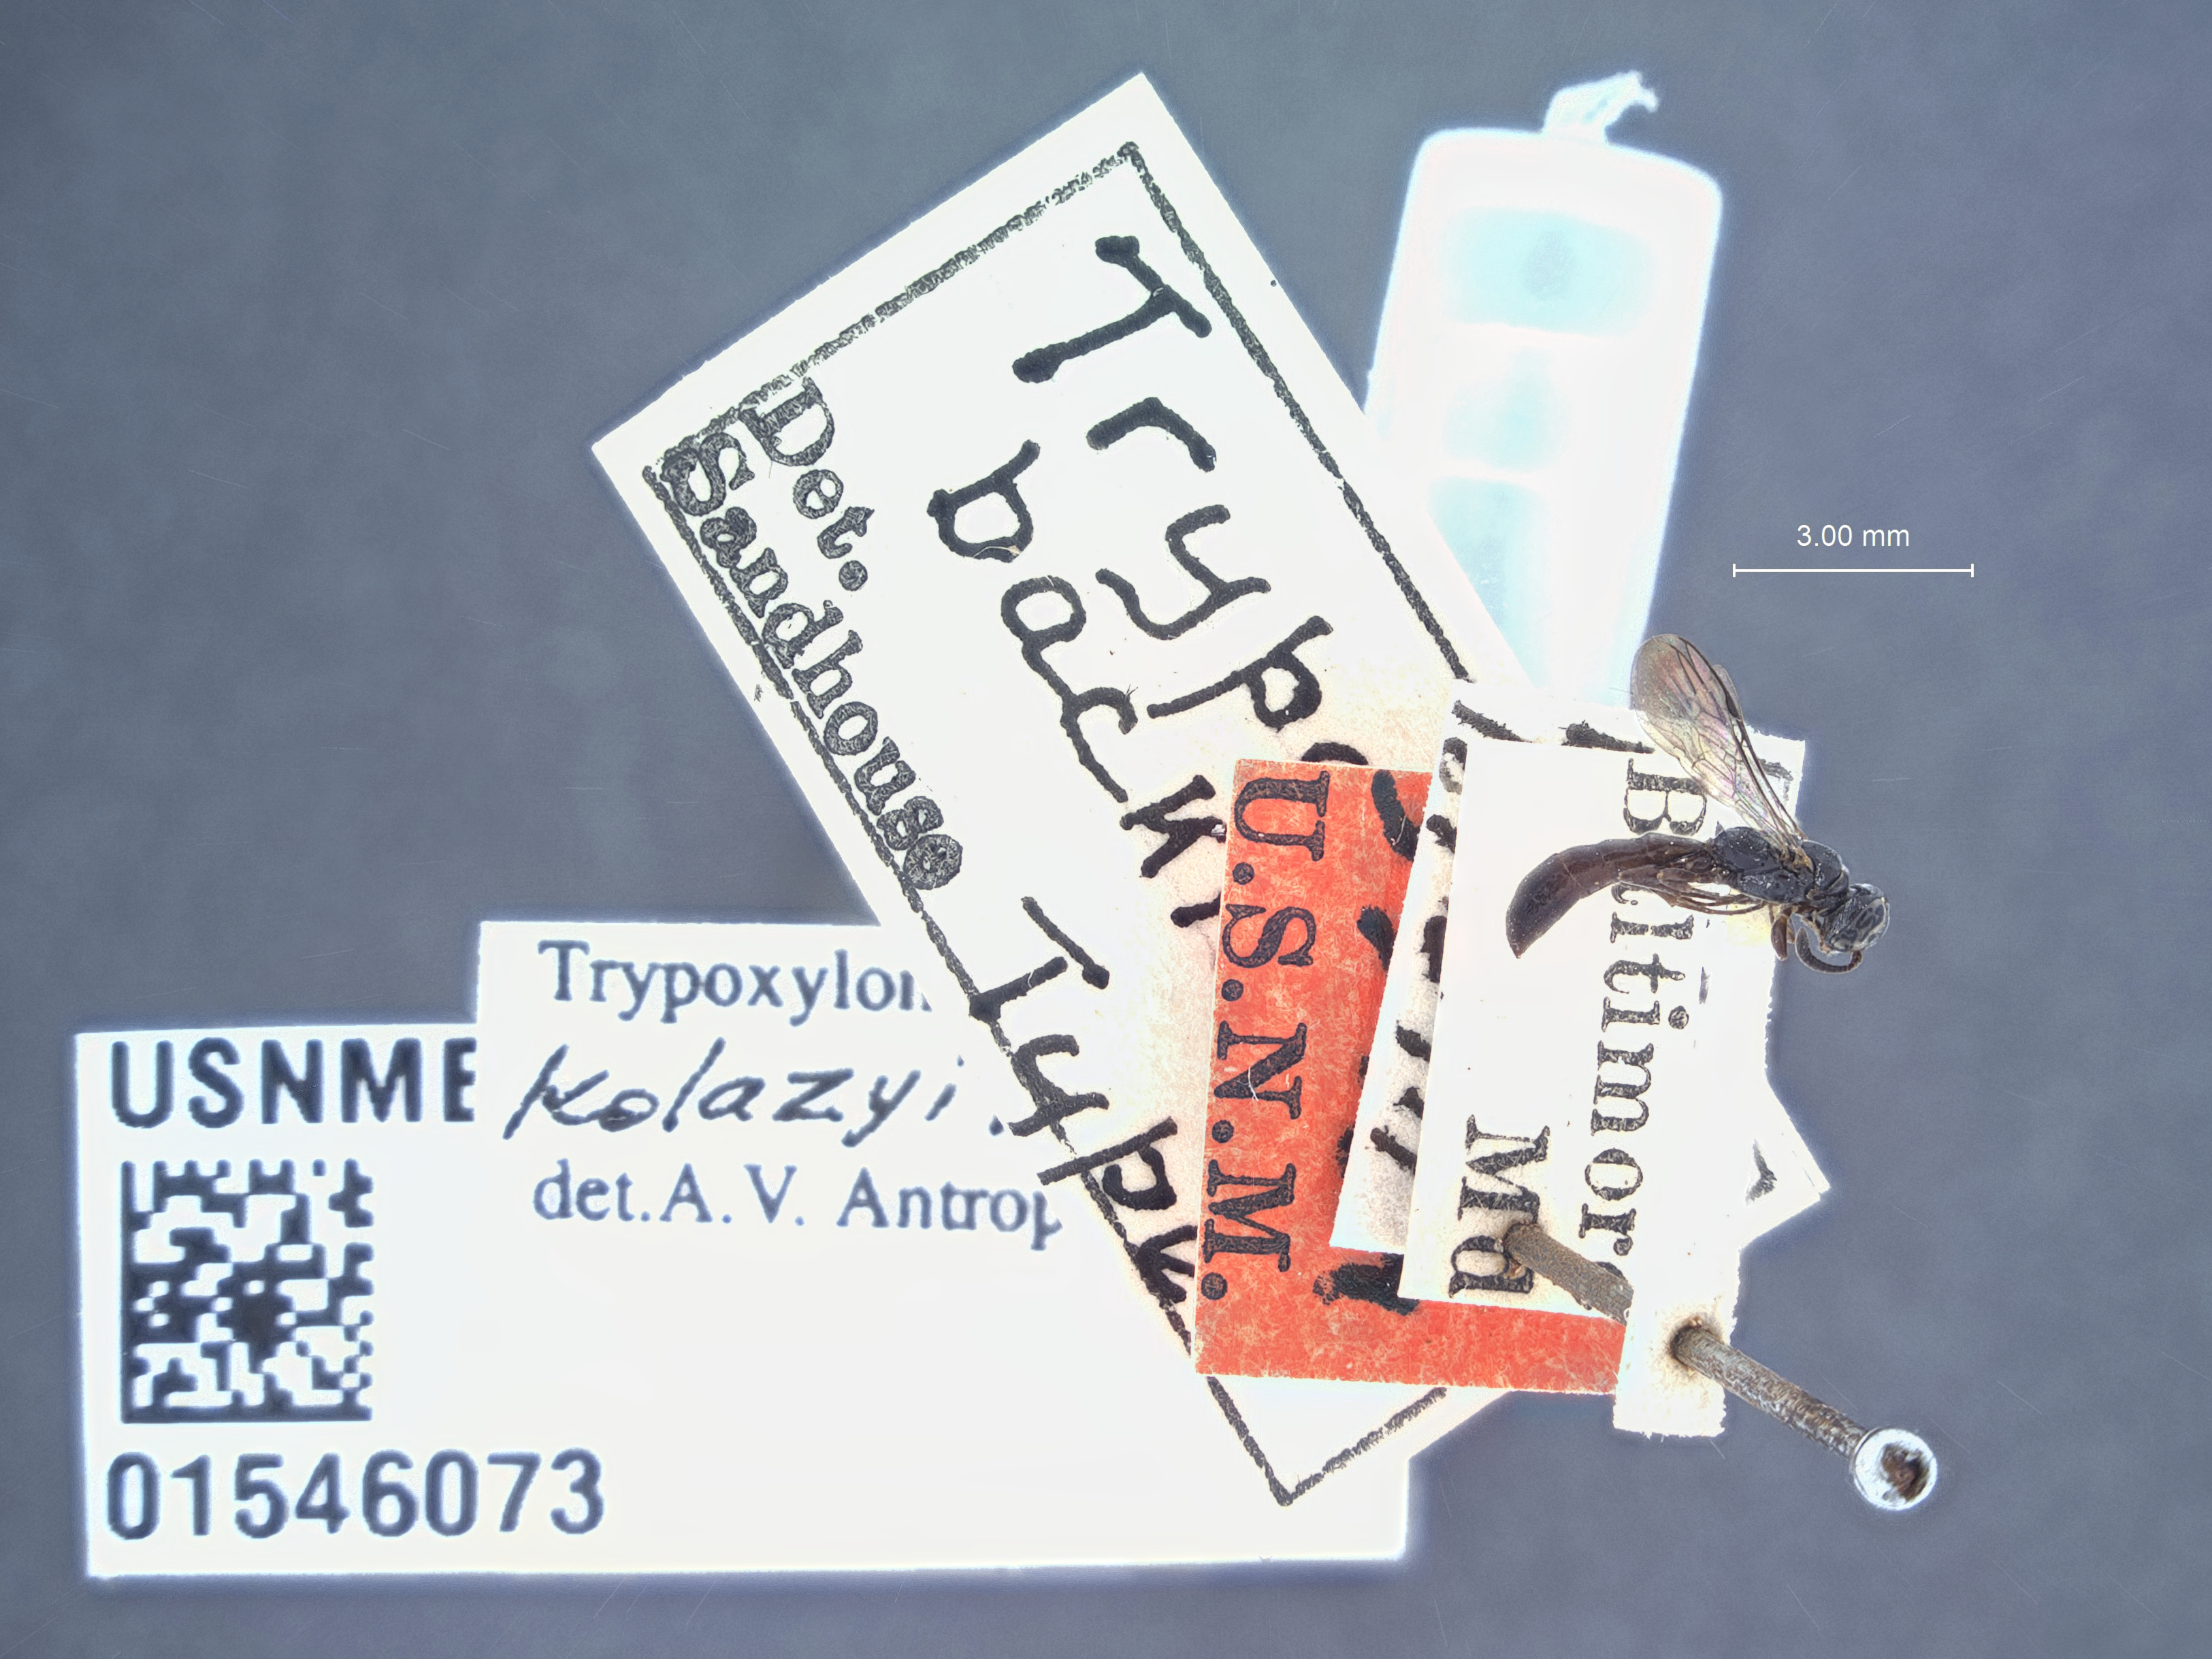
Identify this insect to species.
Trypoxylon backi
